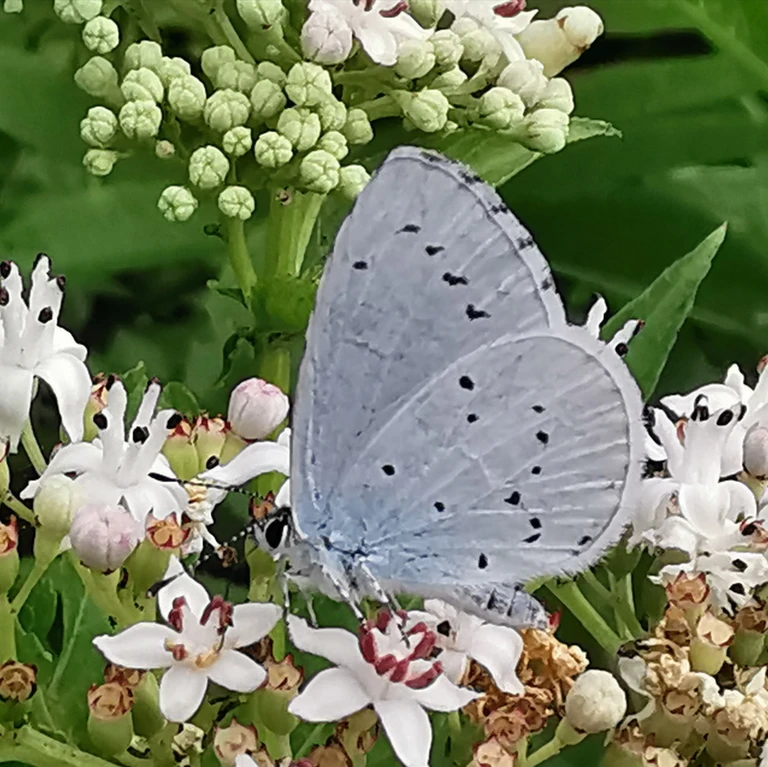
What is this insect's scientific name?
Celastrina argiolus
